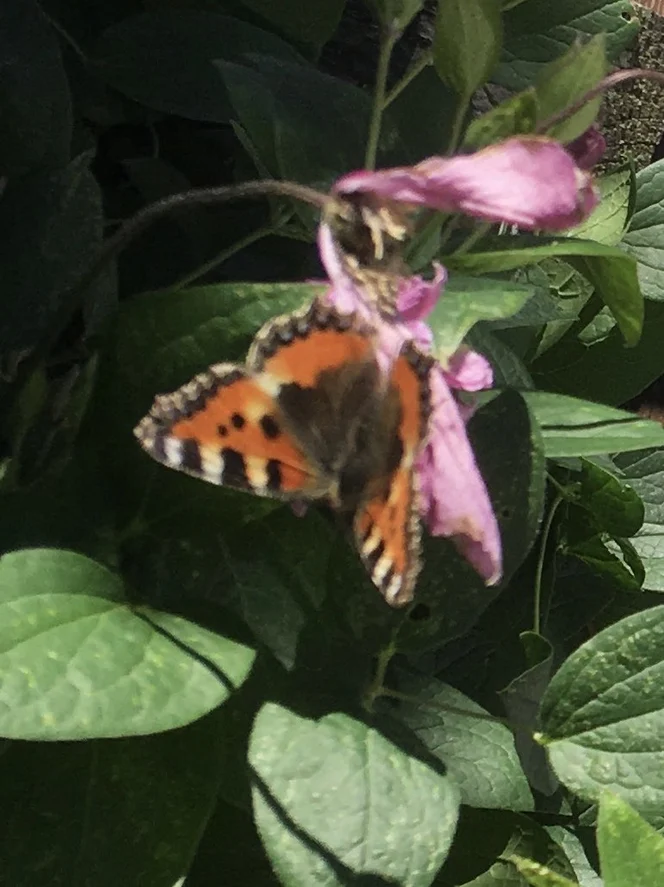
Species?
Aglais urticae
